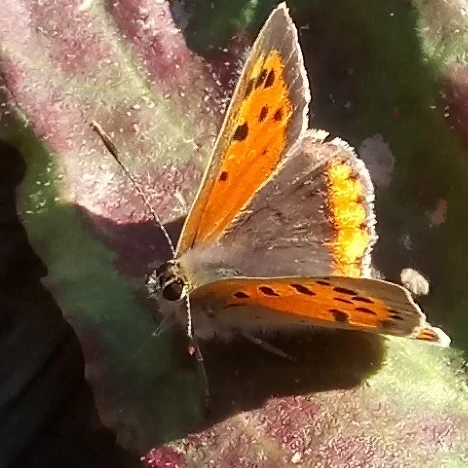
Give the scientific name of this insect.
Lycaena phlaeas
